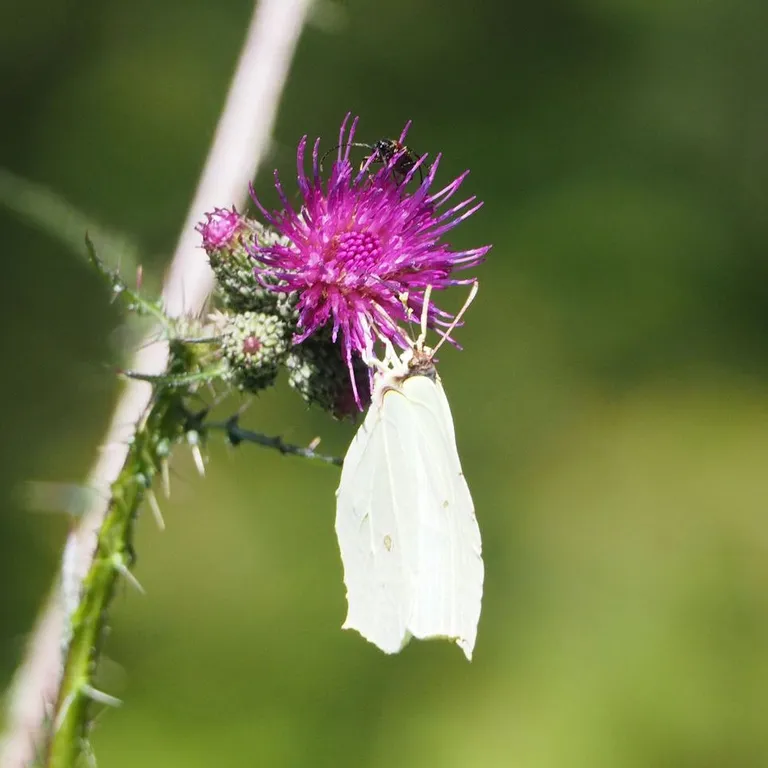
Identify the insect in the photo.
Gonepteryx rhamni
